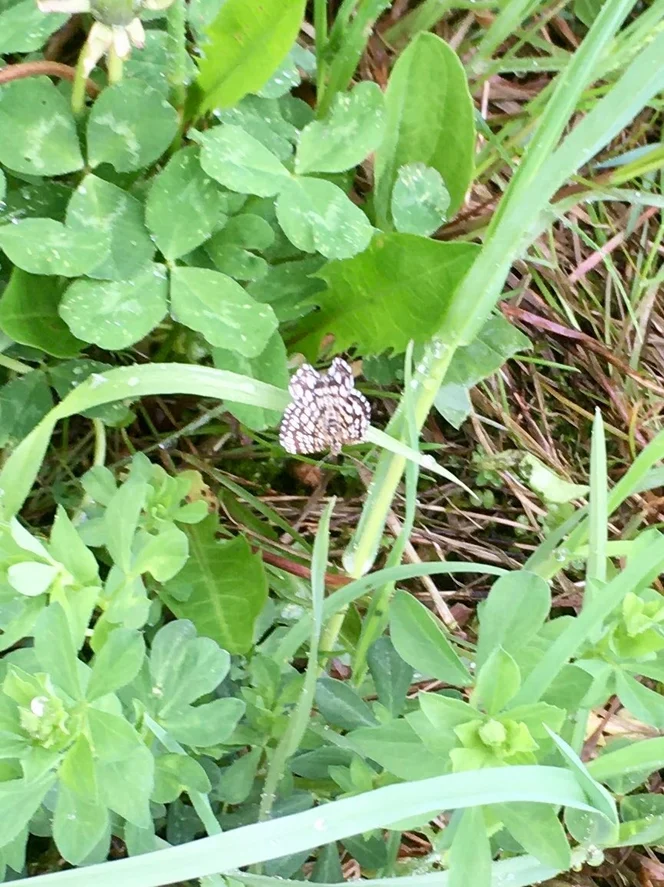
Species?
Chiasmia clathrata
